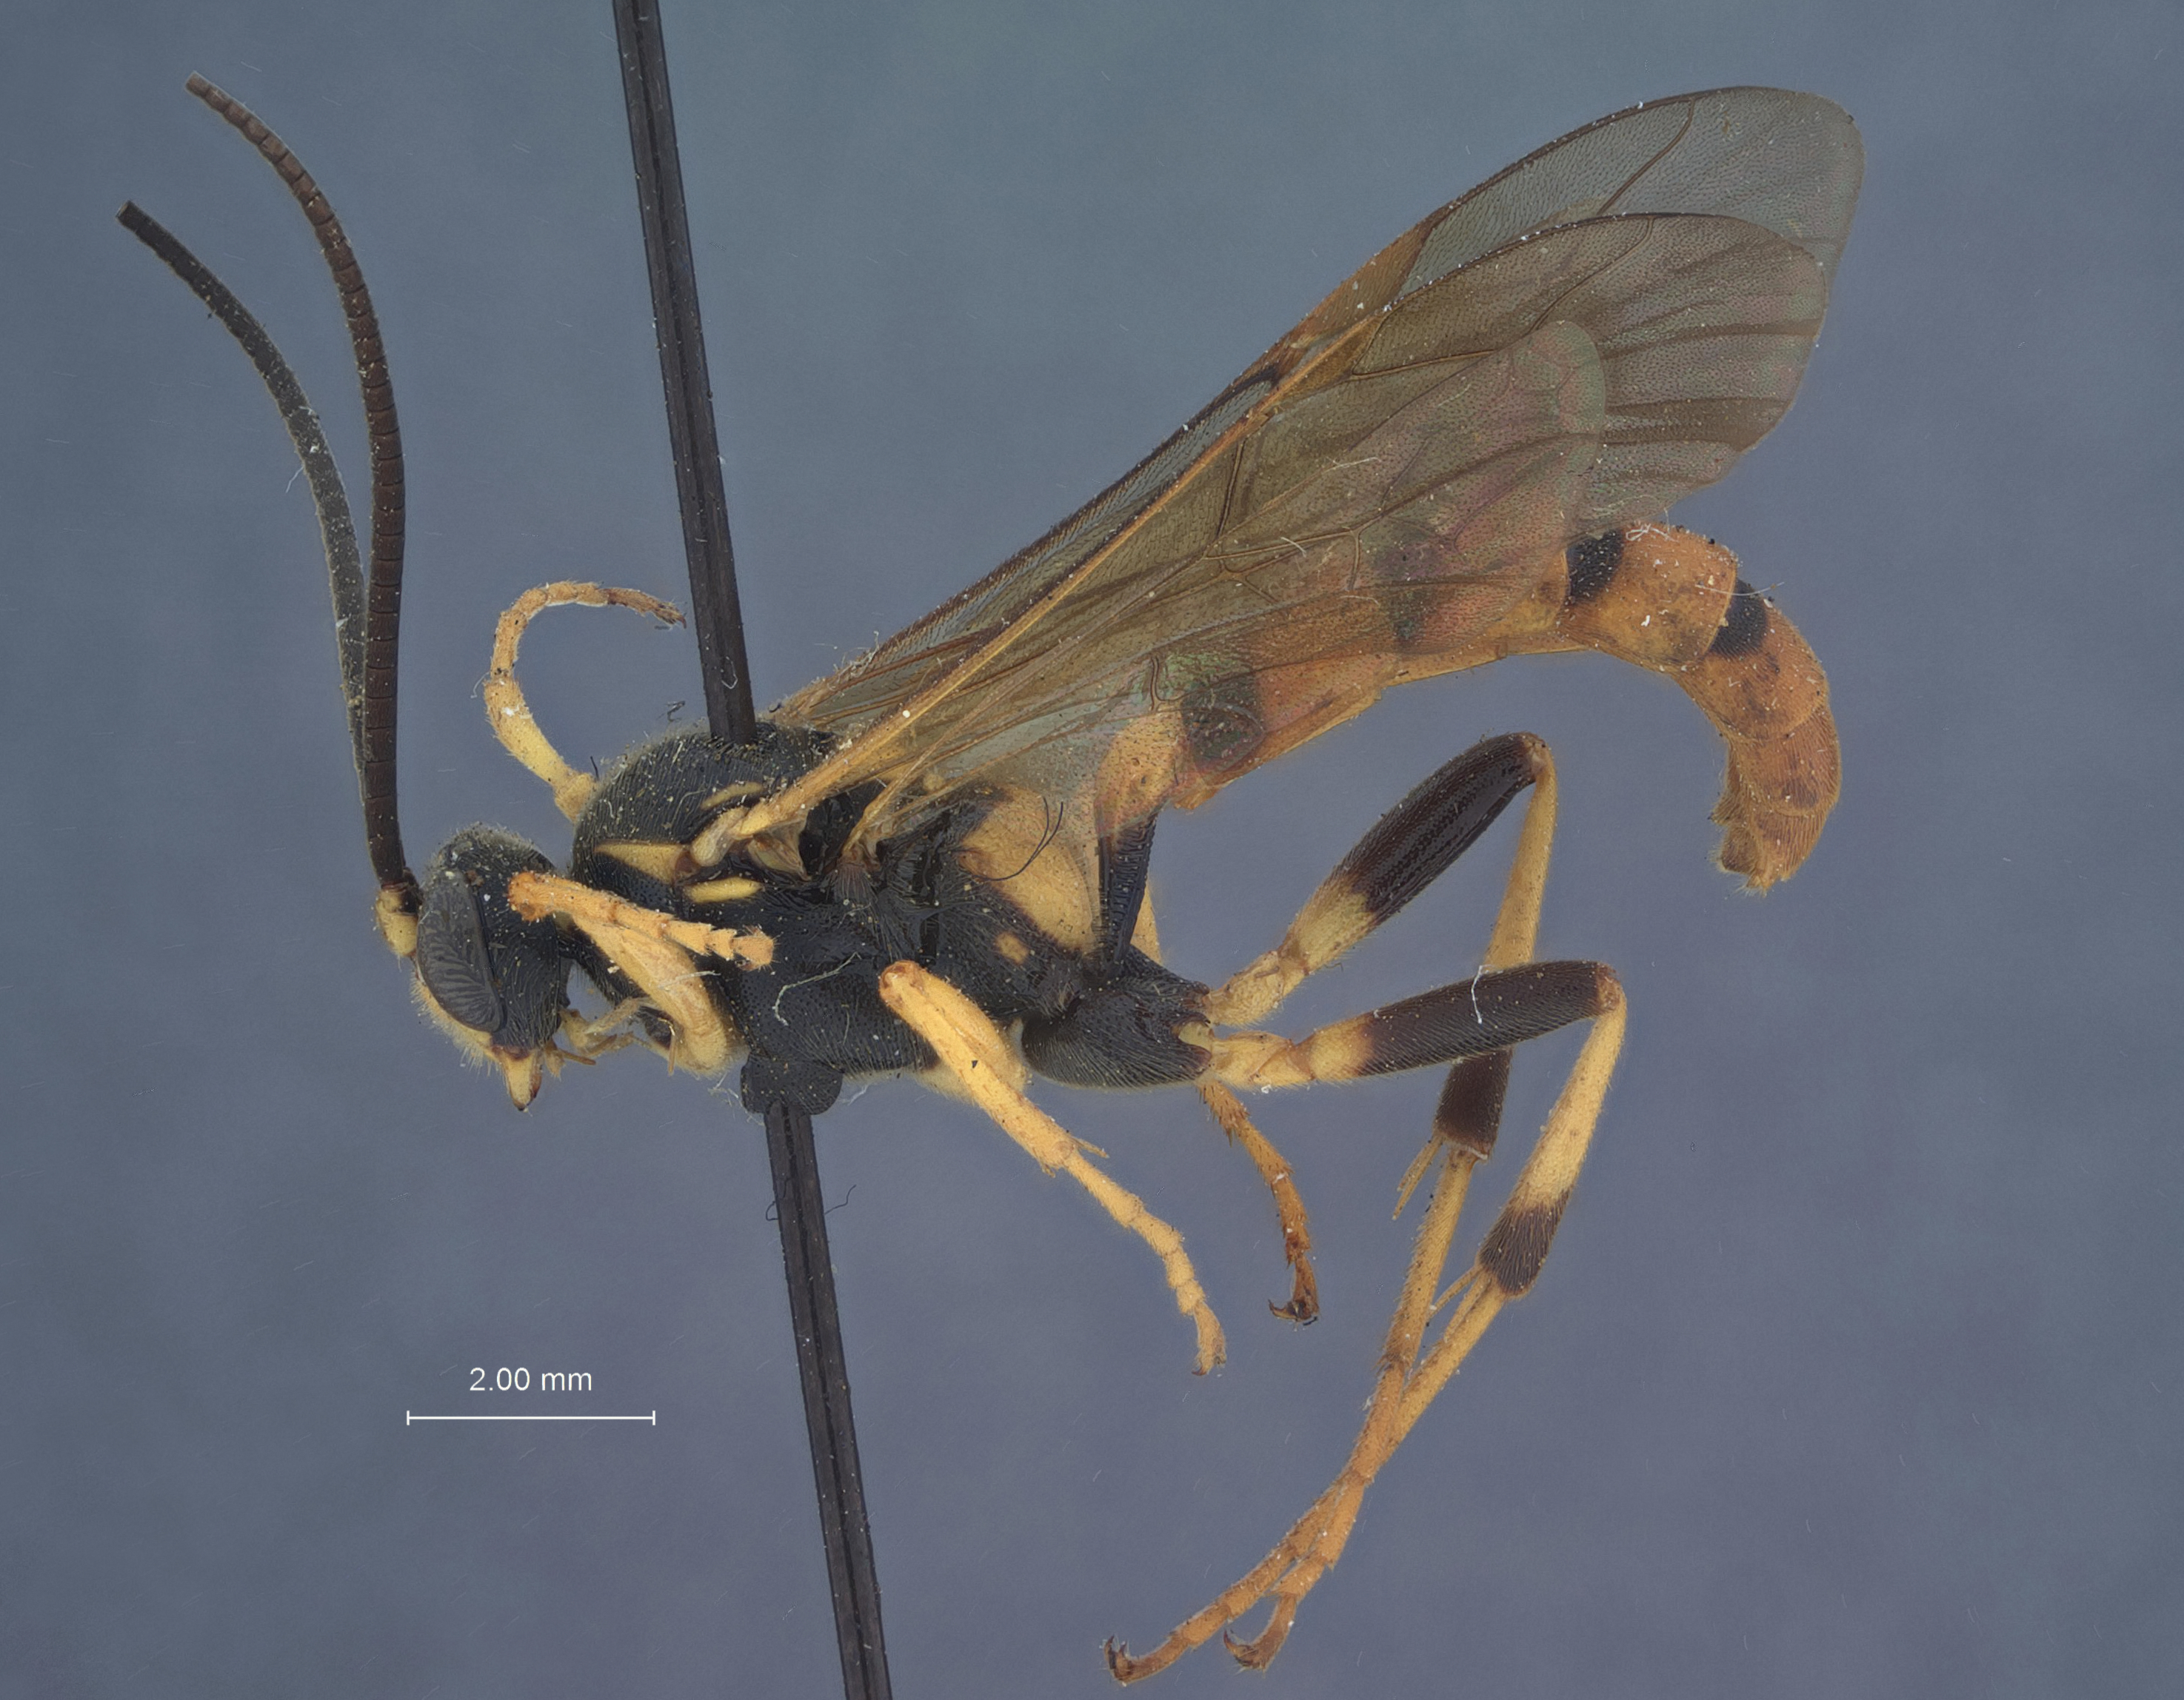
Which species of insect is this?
Amblyteles footei
